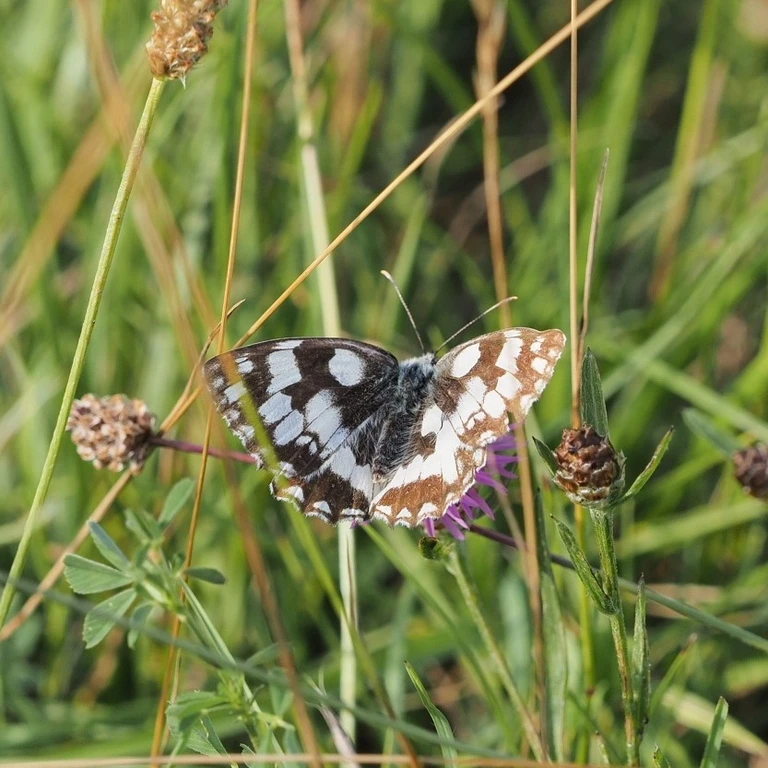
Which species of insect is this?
Melanargia galathea
